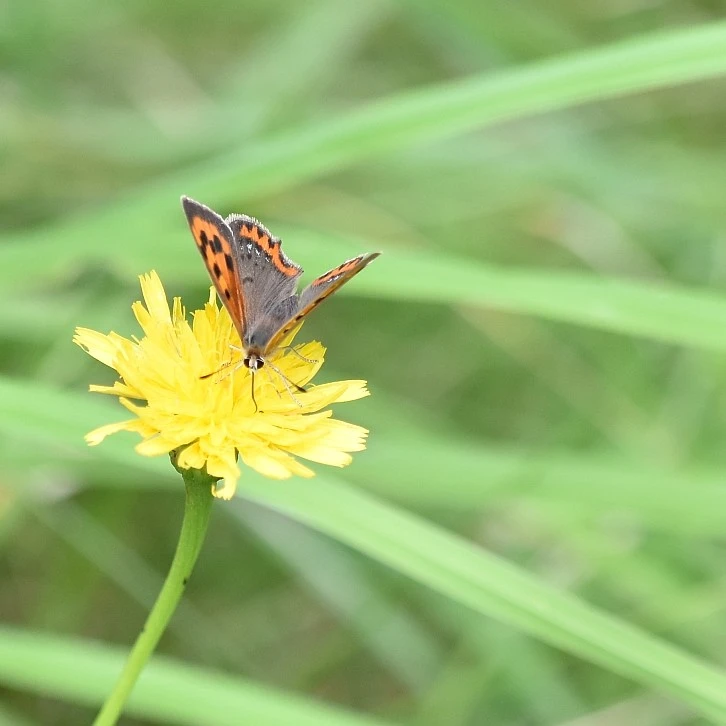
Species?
Lycaena phlaeas
